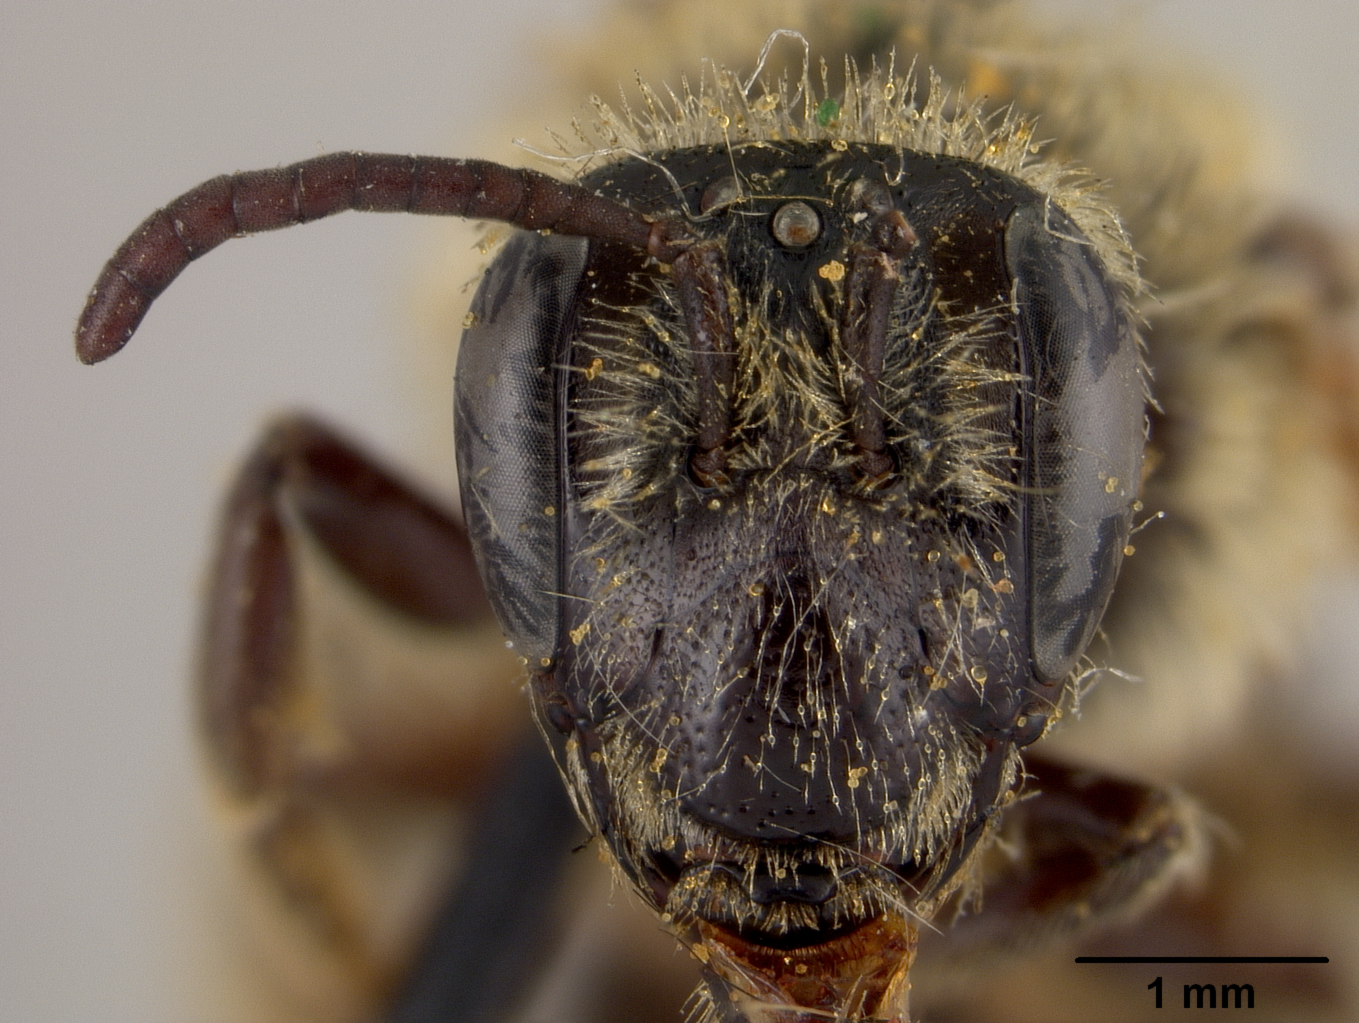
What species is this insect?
Andrena angustifrons
